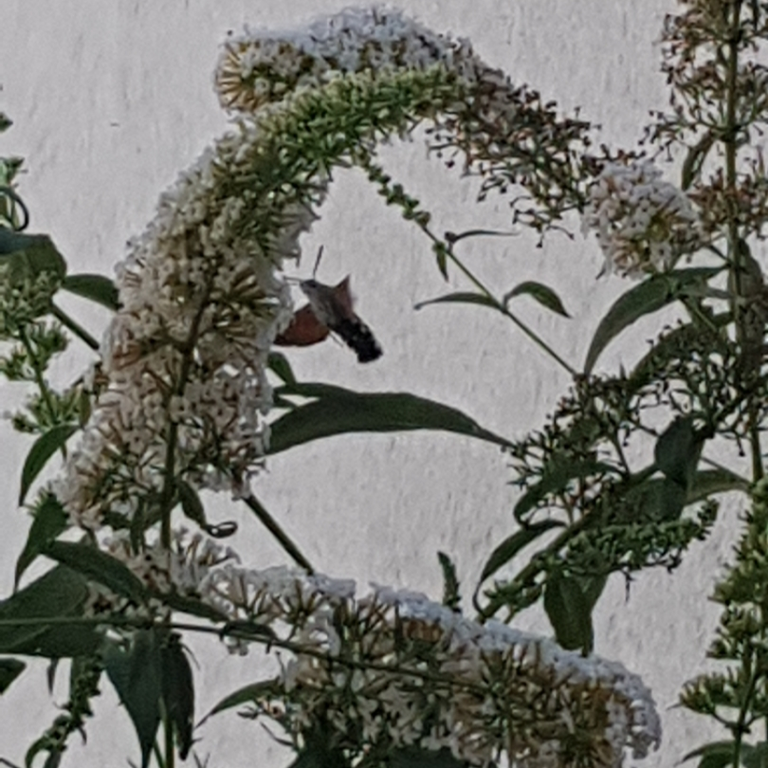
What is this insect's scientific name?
Macroglossum stellatarum
